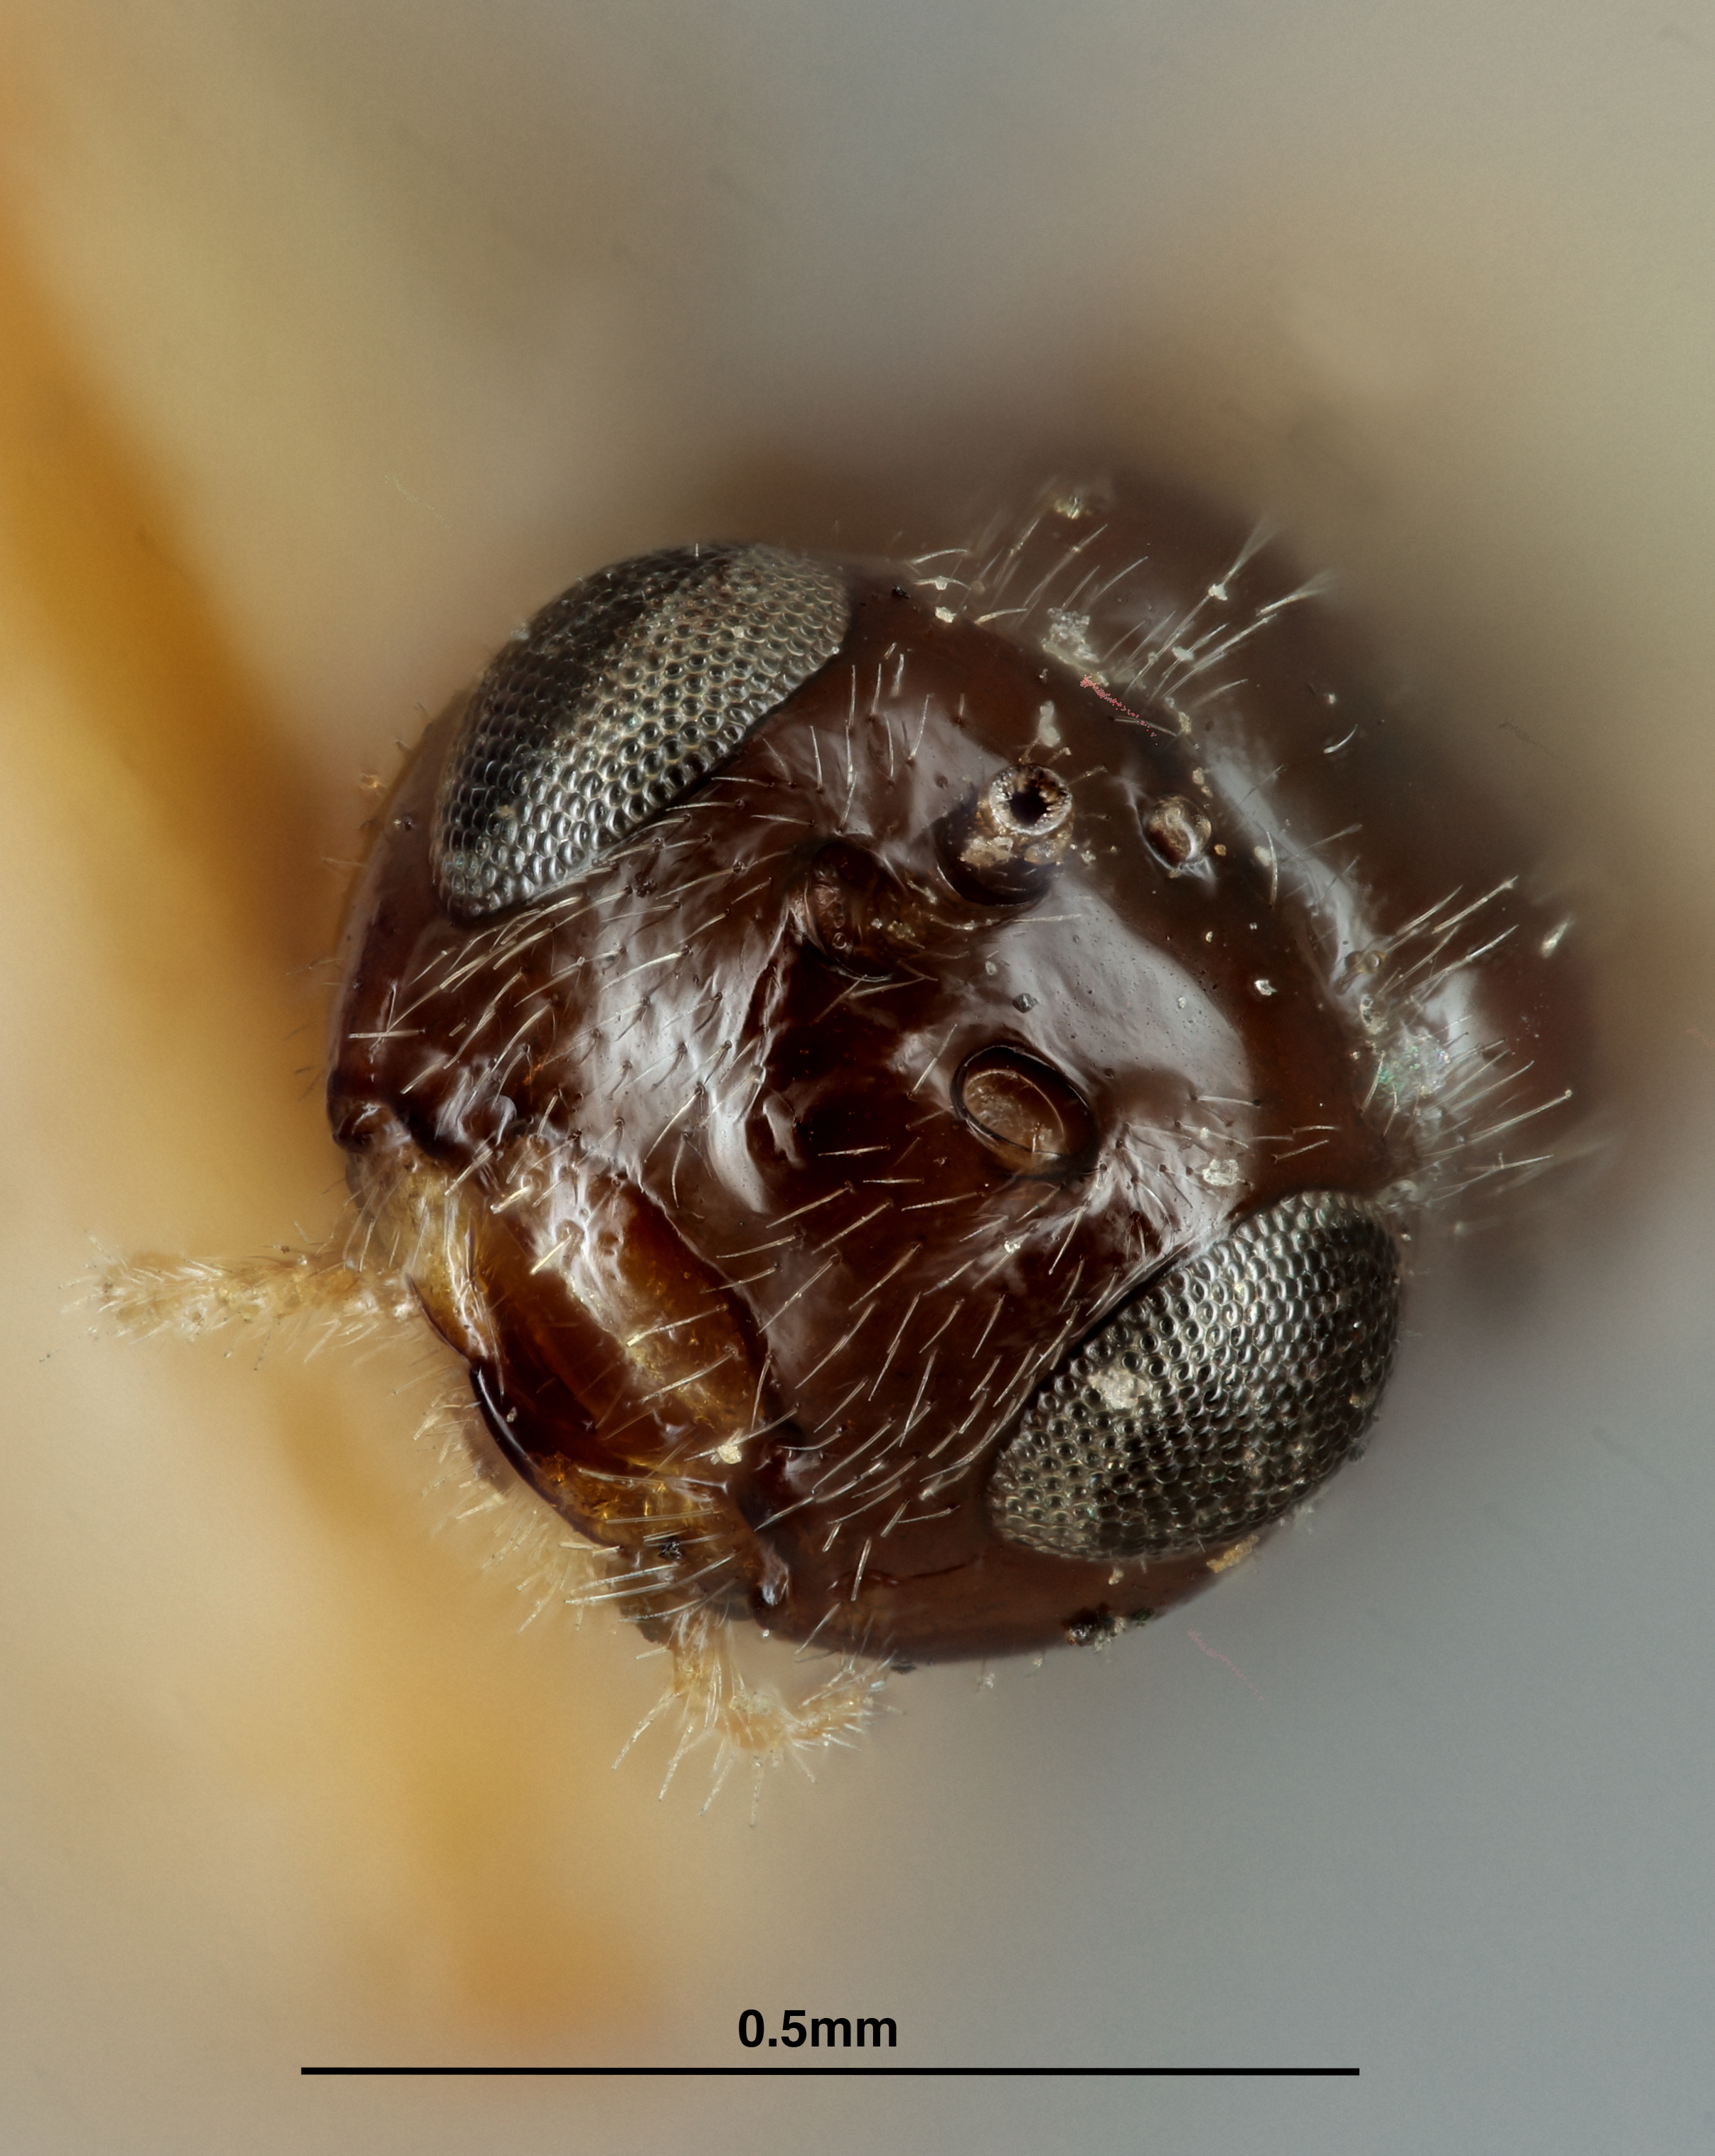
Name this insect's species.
Homophyla atrocoxalis
